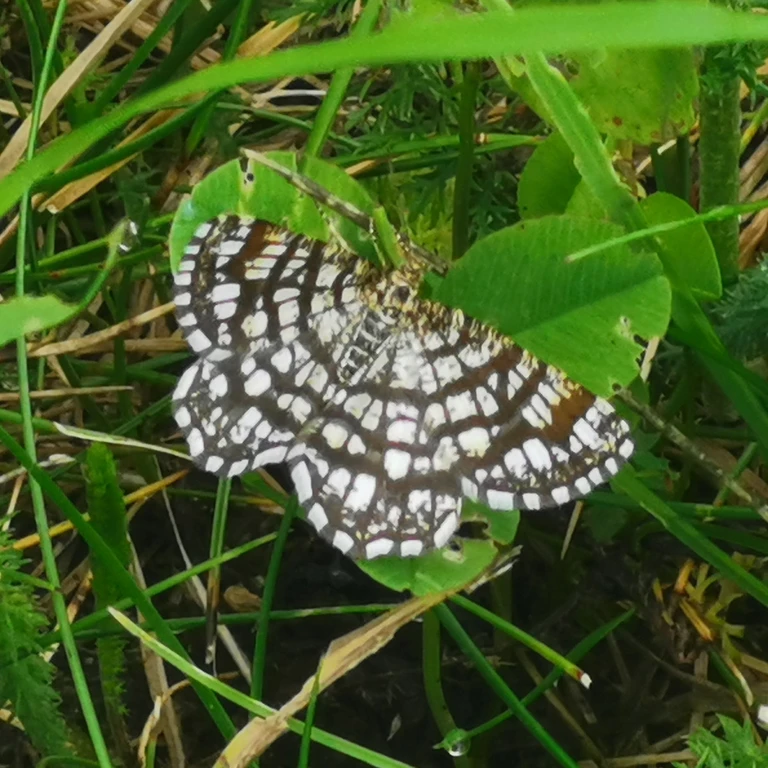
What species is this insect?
Chiasmia clathrata
